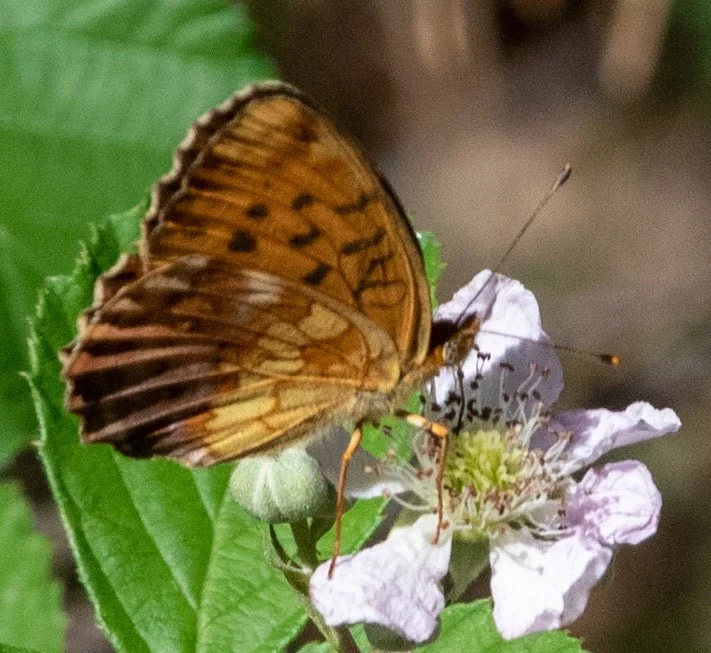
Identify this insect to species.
Brenthis daphne
